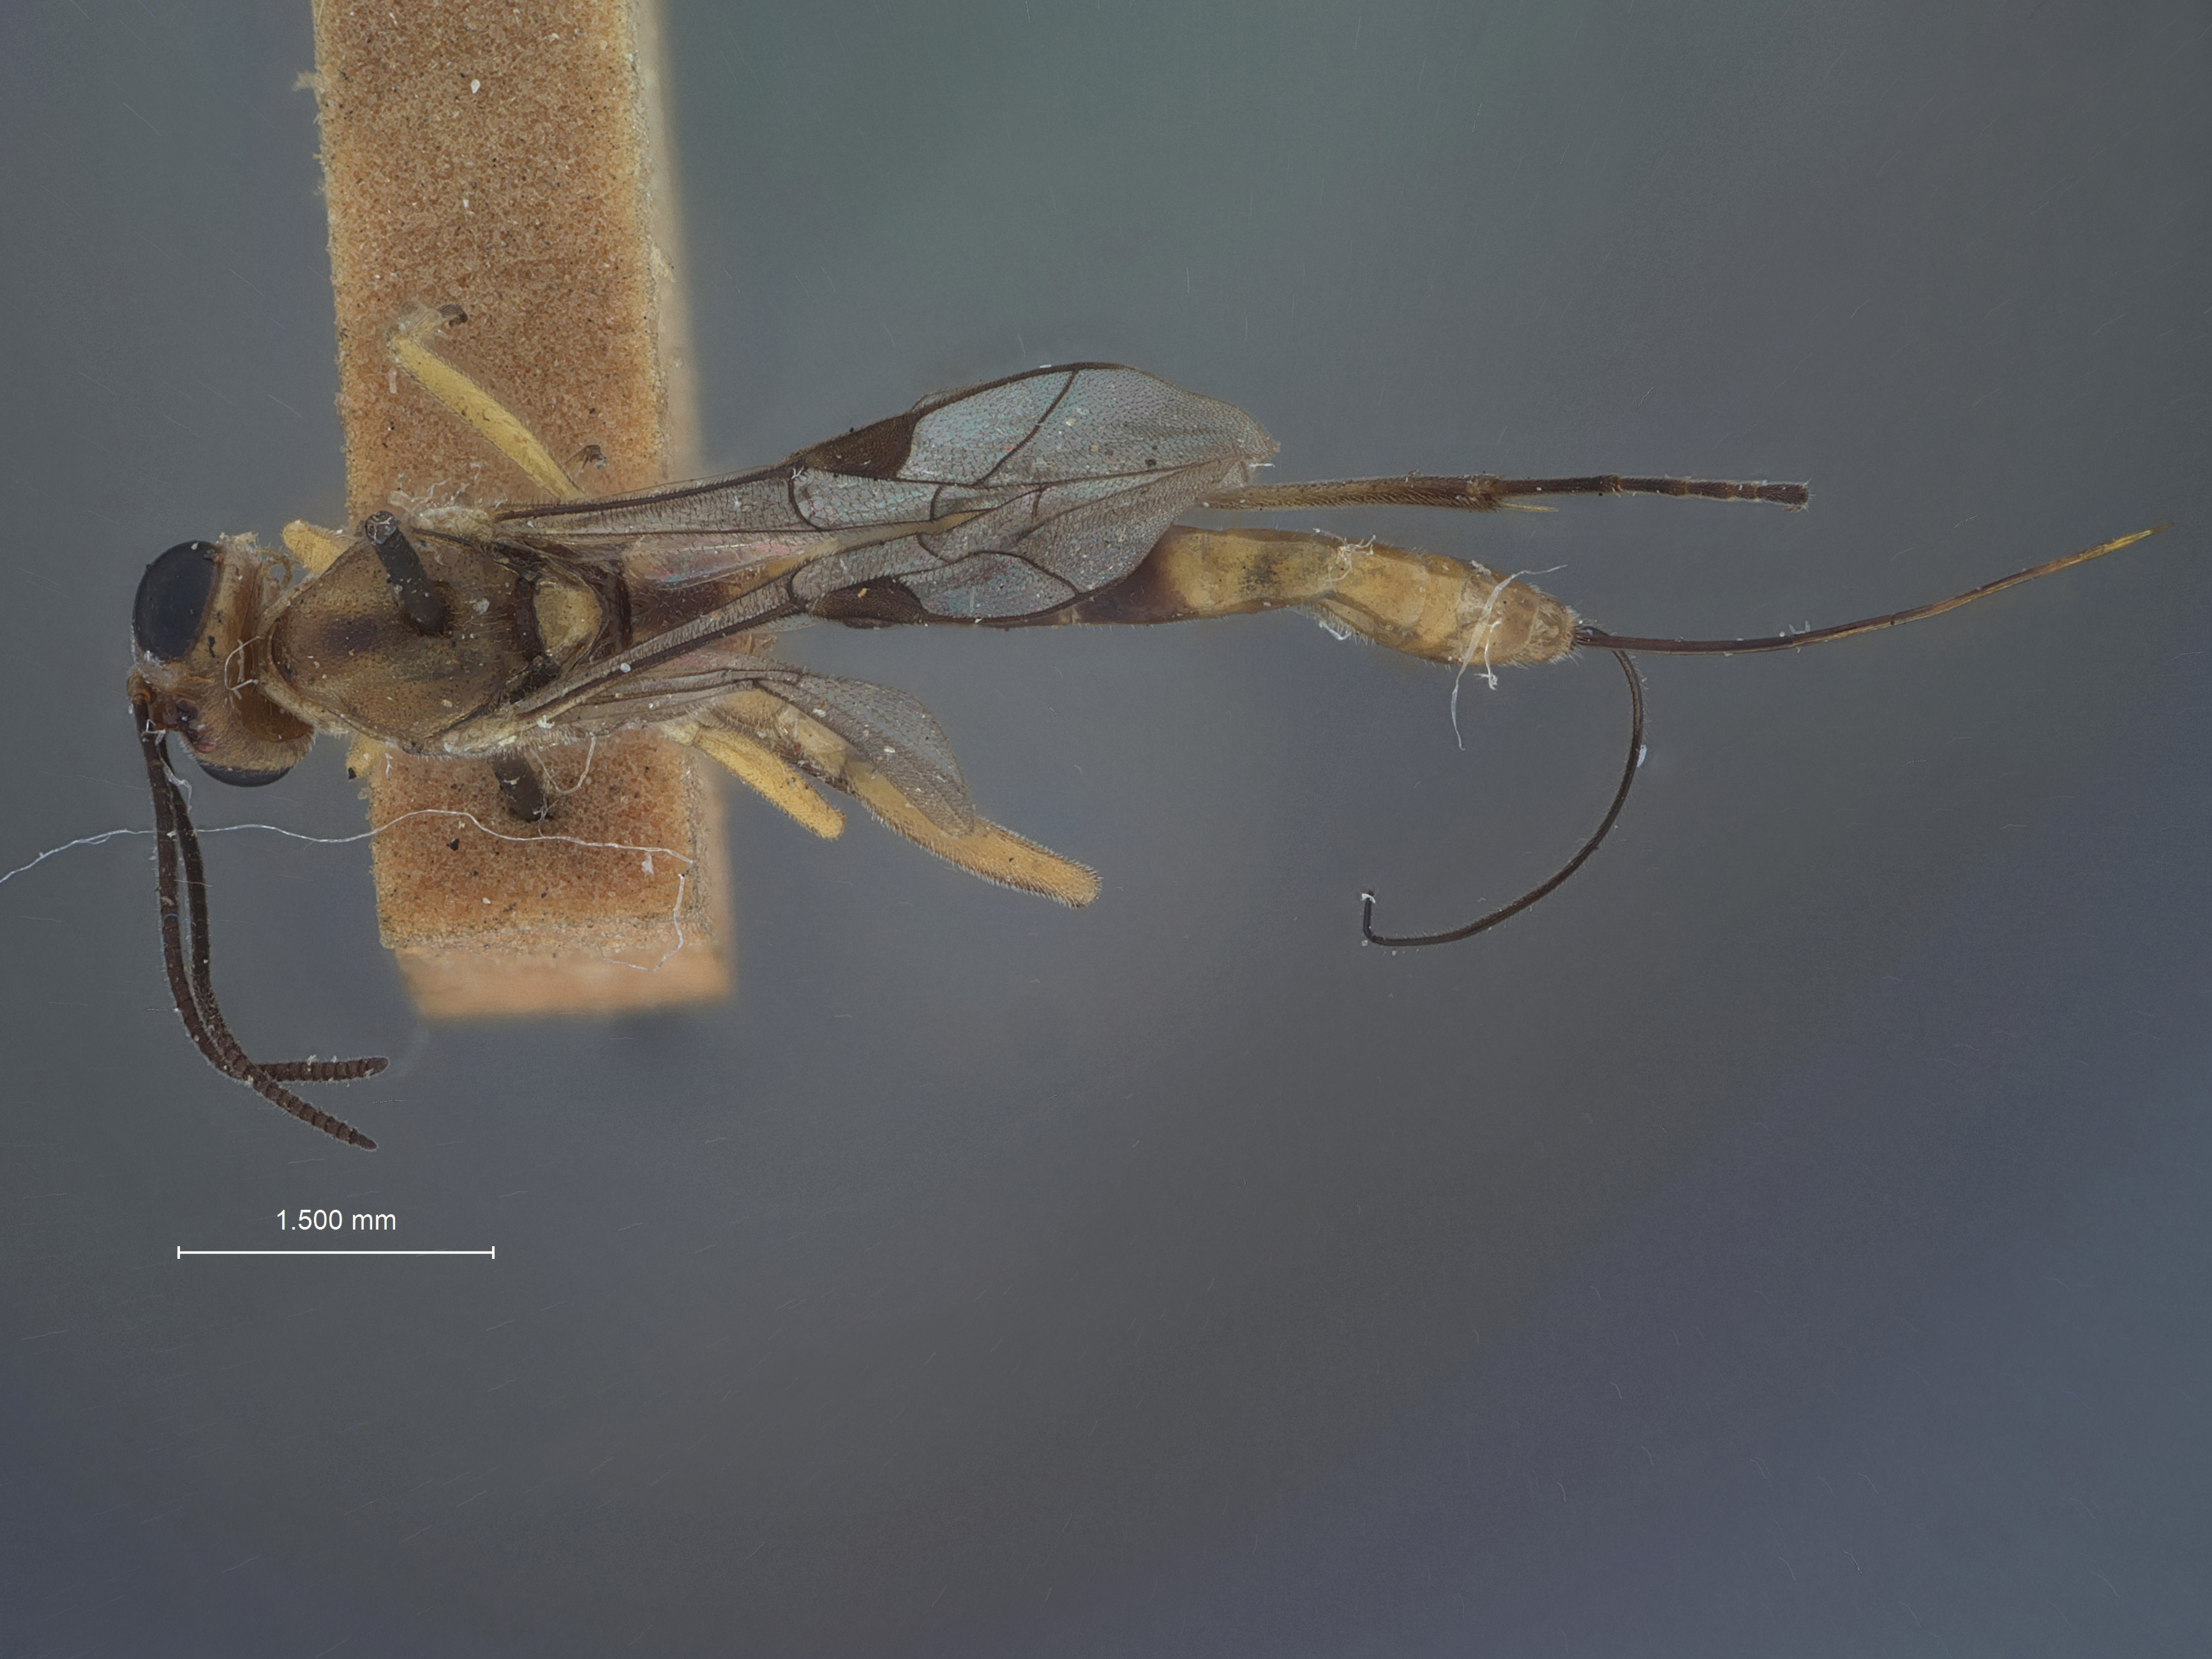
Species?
Pristomerus euzopherae
